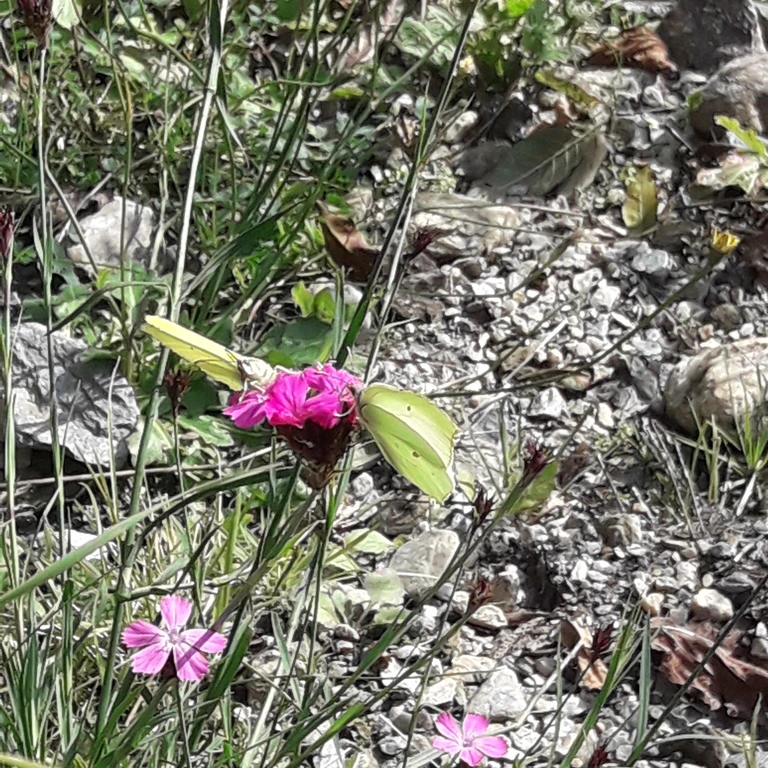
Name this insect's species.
Gonepteryx rhamni
